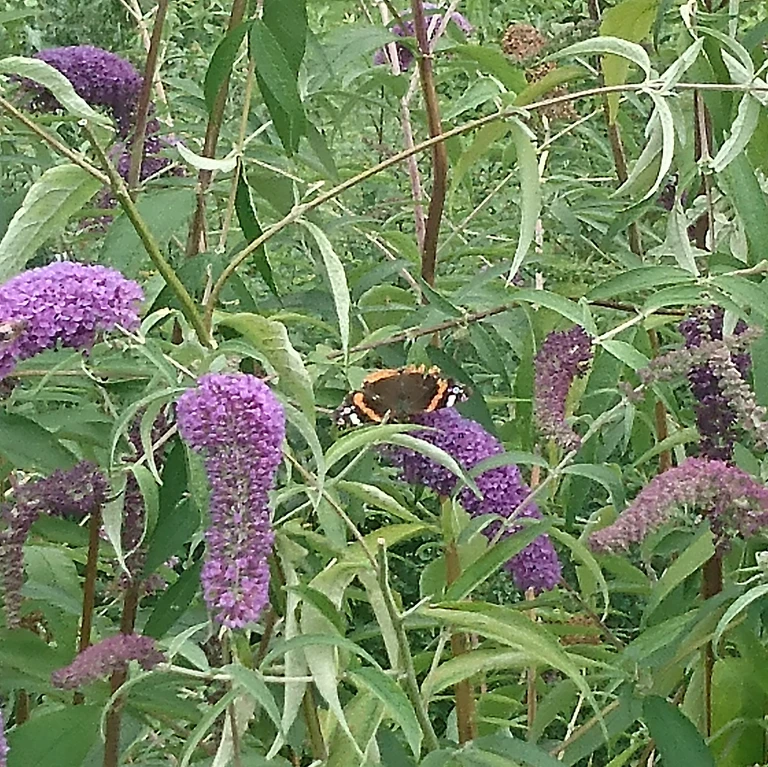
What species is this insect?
Vanessa atalanta
